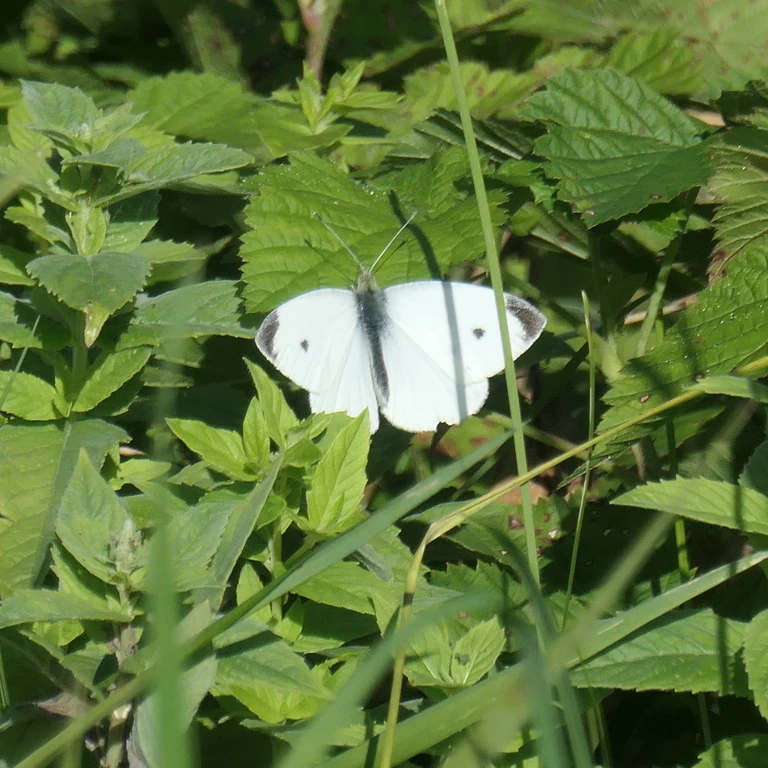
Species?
Pieris rapae
